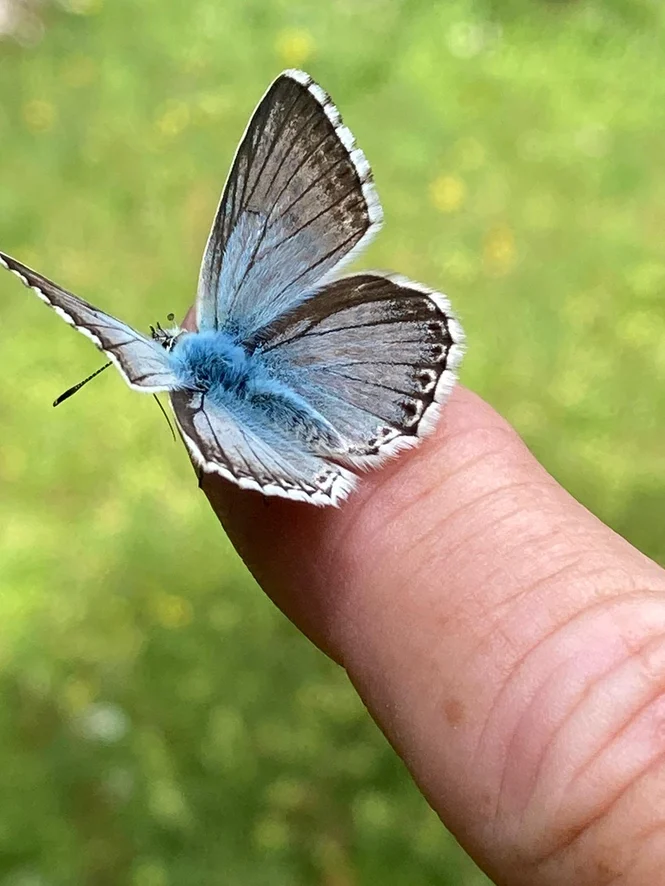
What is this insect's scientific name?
Lysandra coridon
